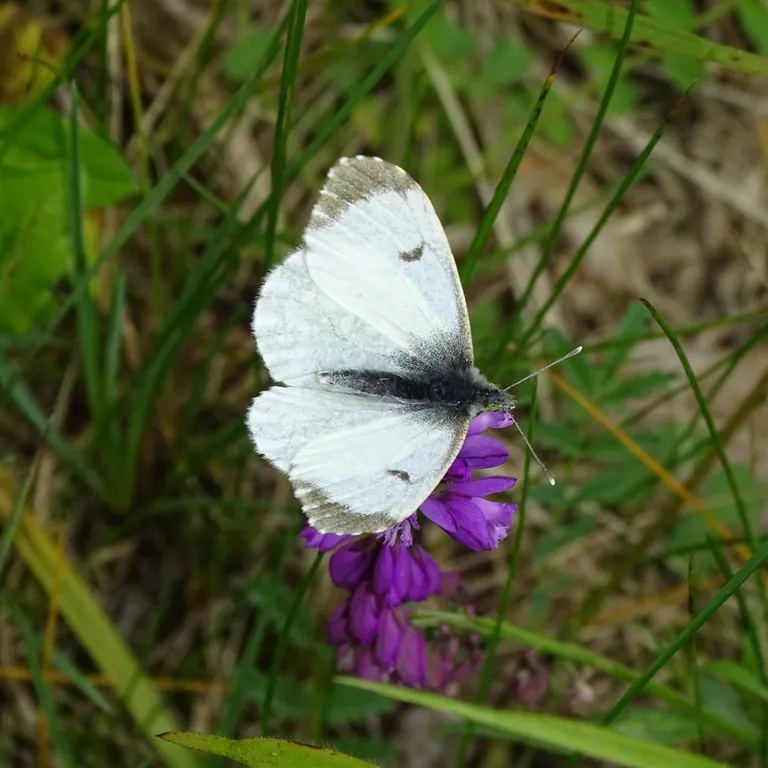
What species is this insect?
Anthocharis cardamines
